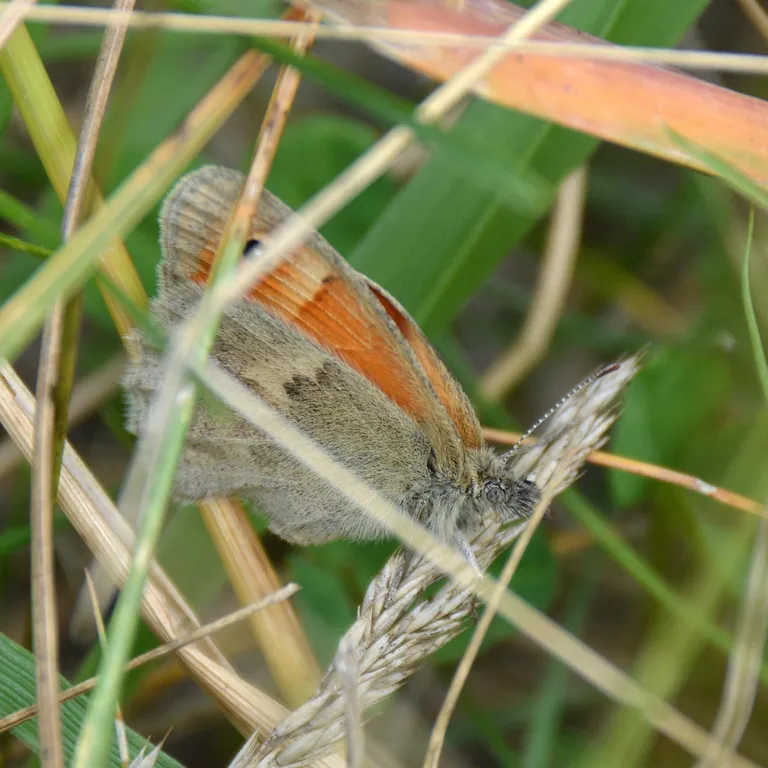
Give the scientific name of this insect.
Coenonympha pamphilus
